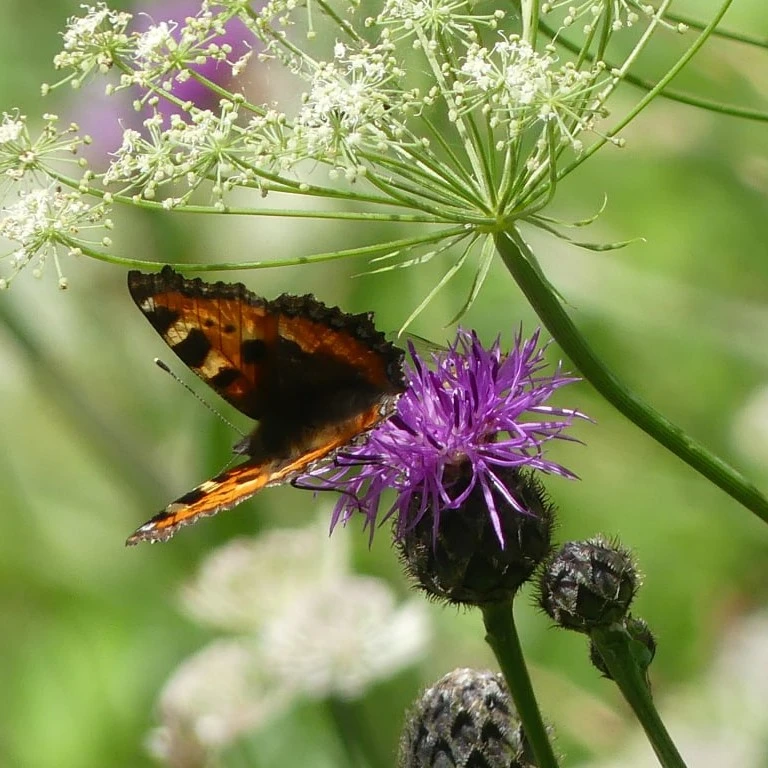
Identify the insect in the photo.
Aglais urticae
